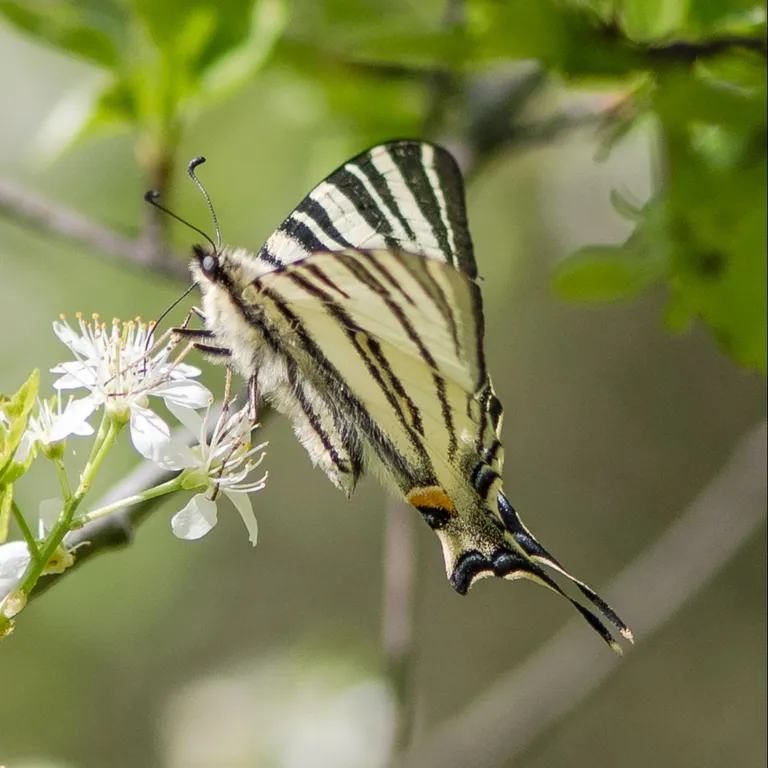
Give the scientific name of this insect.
Iphiclides podalirius
